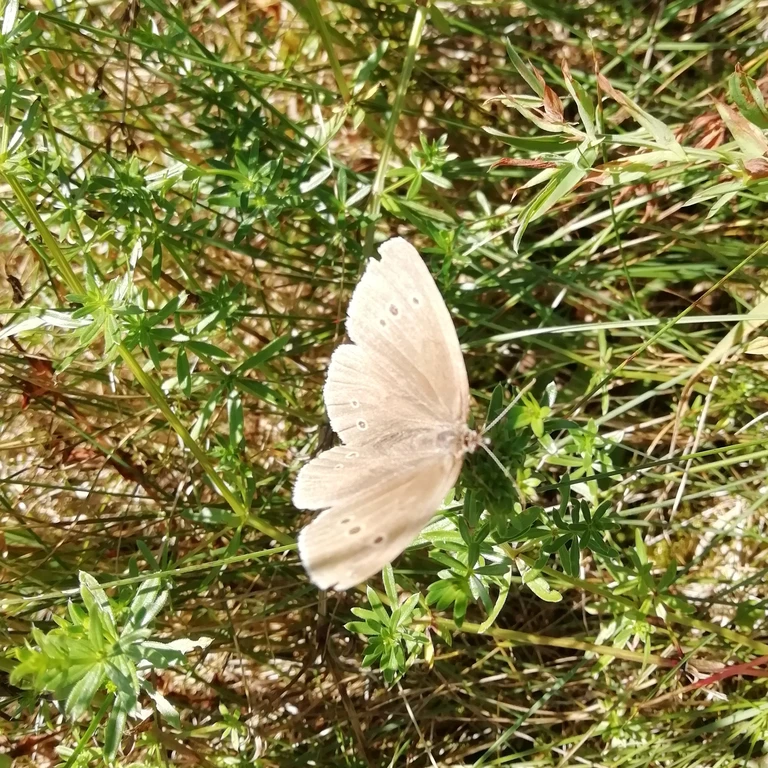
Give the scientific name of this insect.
Aphantopus hyperantus
